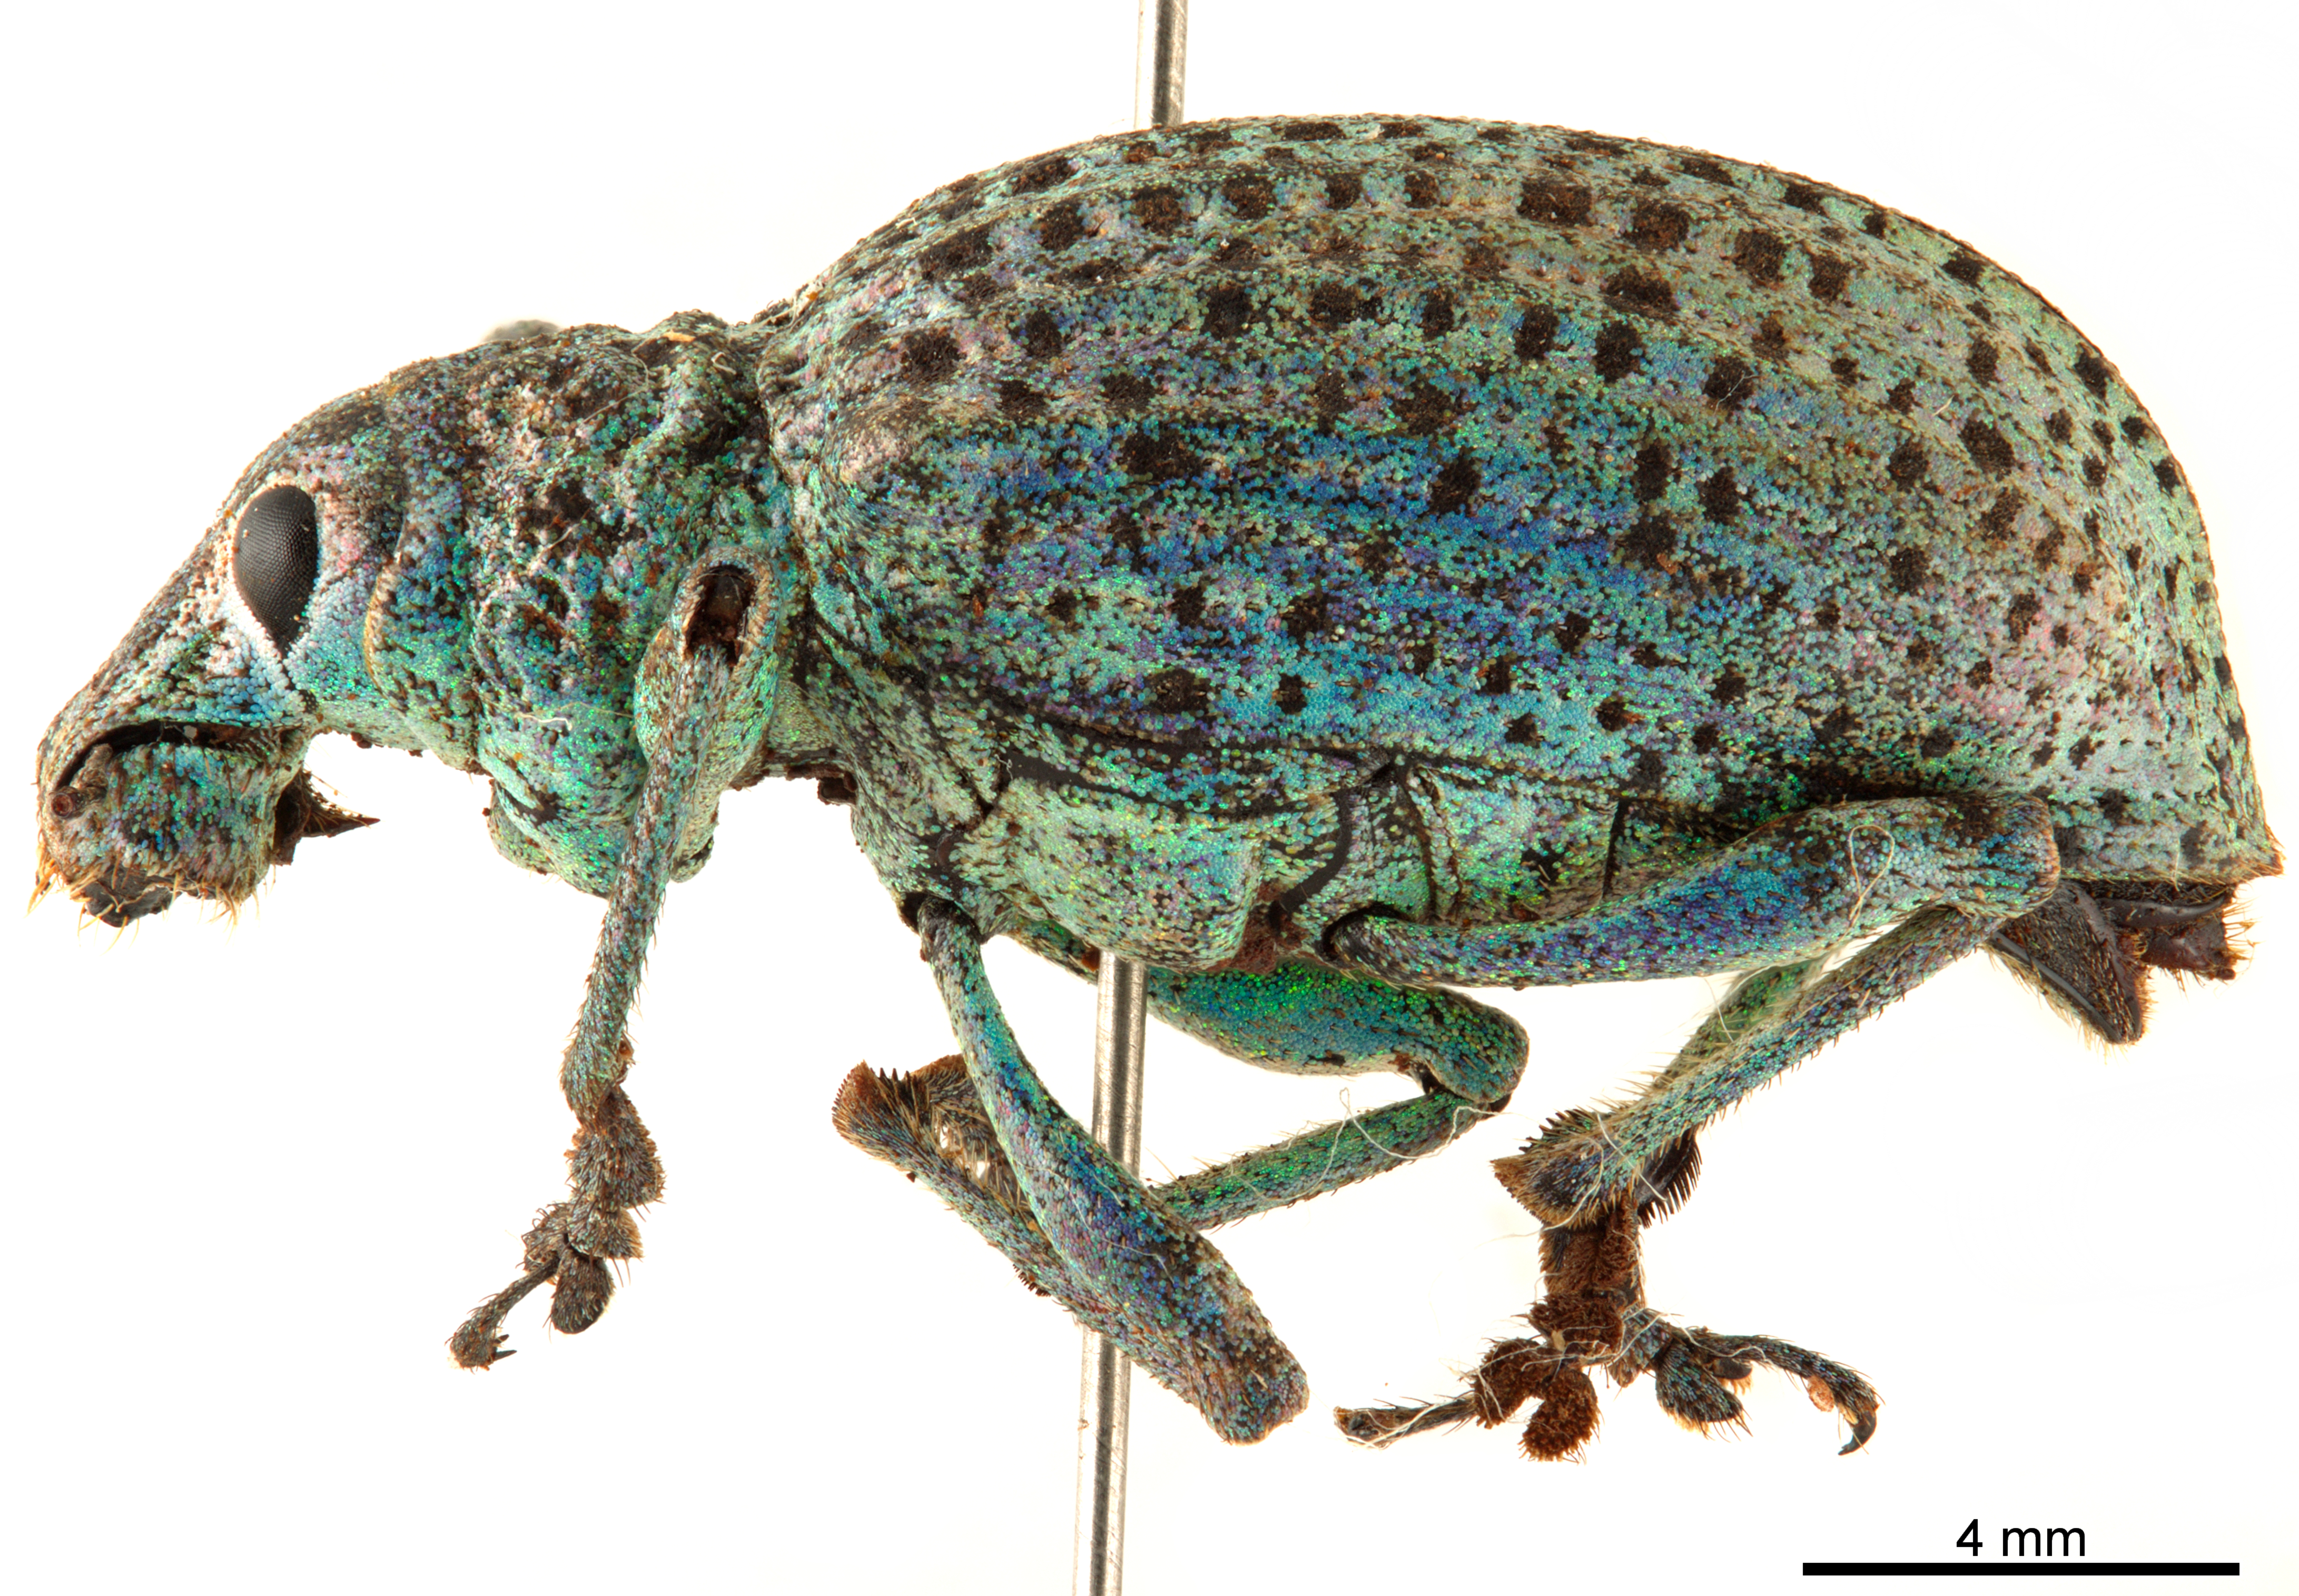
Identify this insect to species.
Rhigus nigrosparsus
